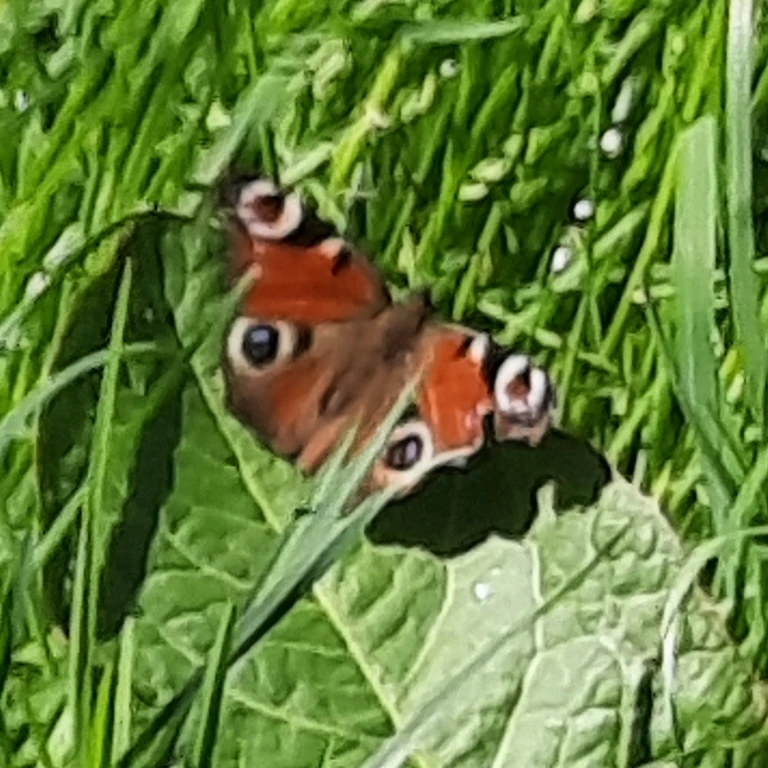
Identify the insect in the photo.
Aglais io
